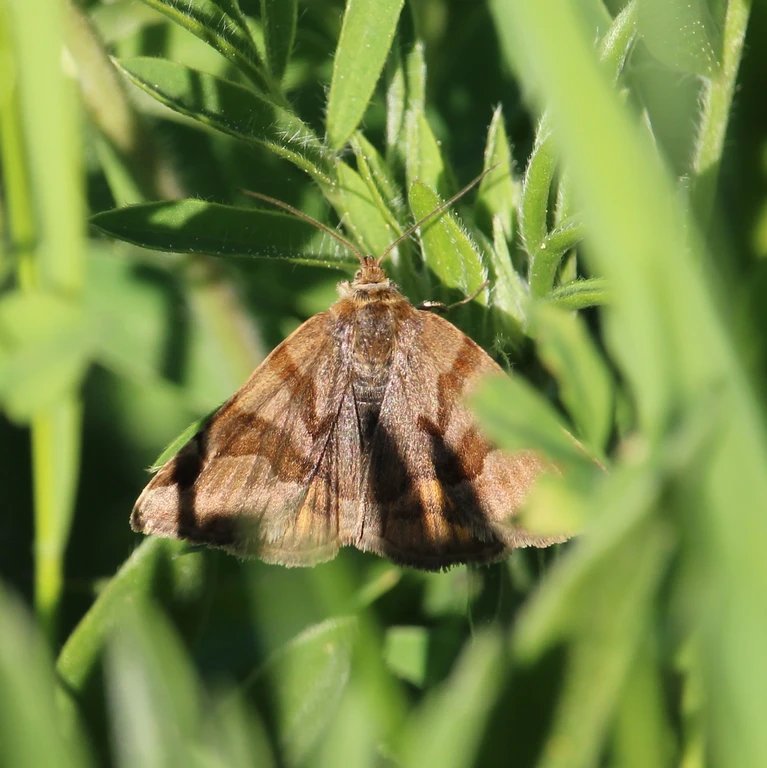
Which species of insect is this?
Euclidia glyphica
